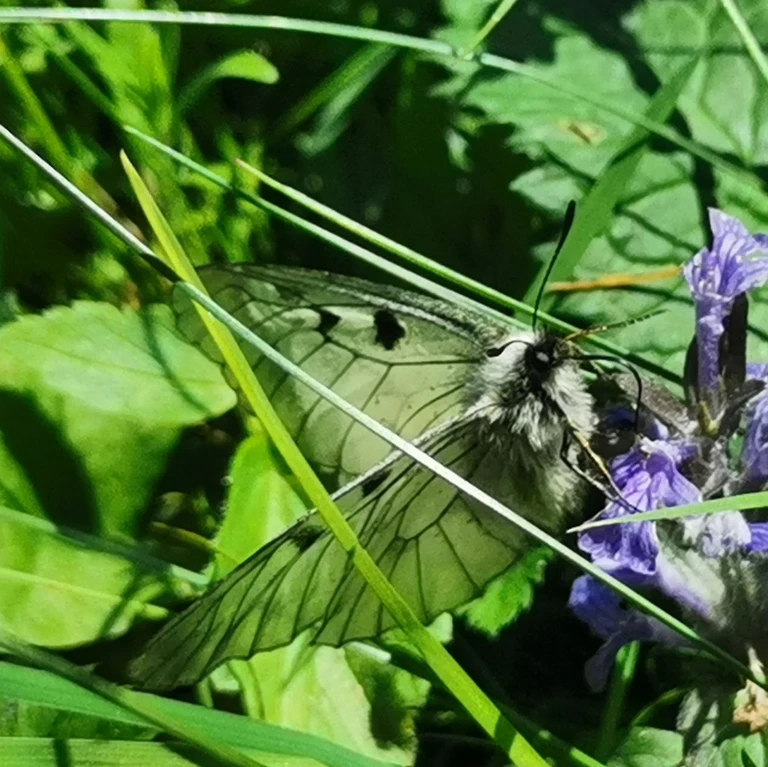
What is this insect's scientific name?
Parnassius mnemosyne
